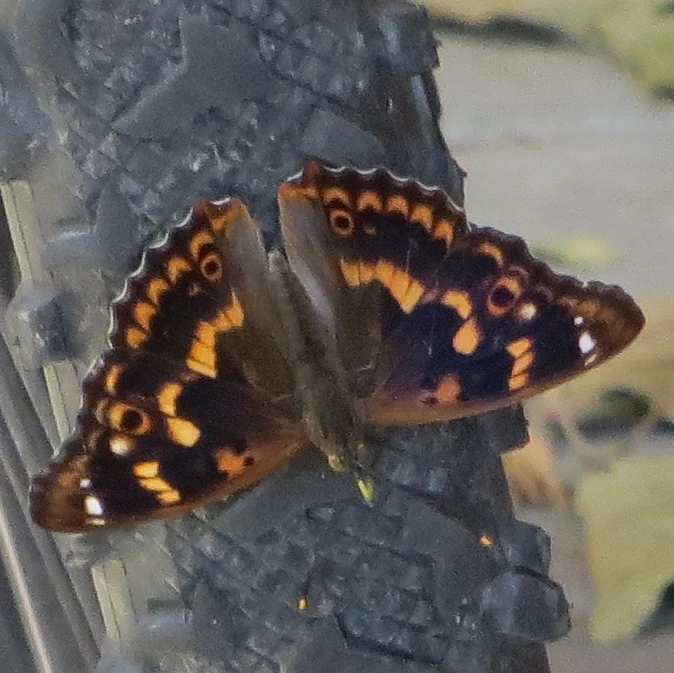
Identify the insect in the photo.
Apatura ilia
